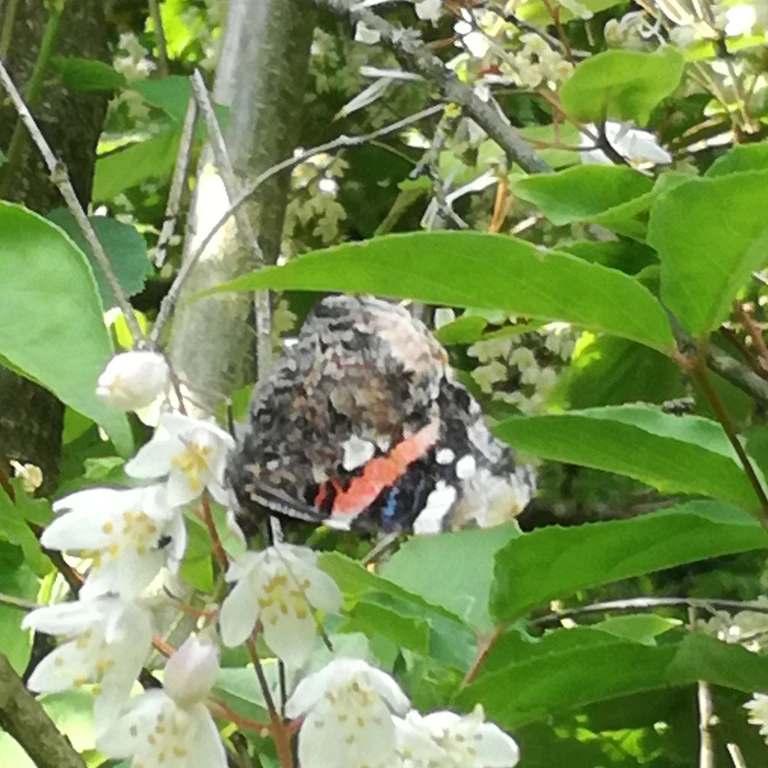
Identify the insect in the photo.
Vanessa atalanta
